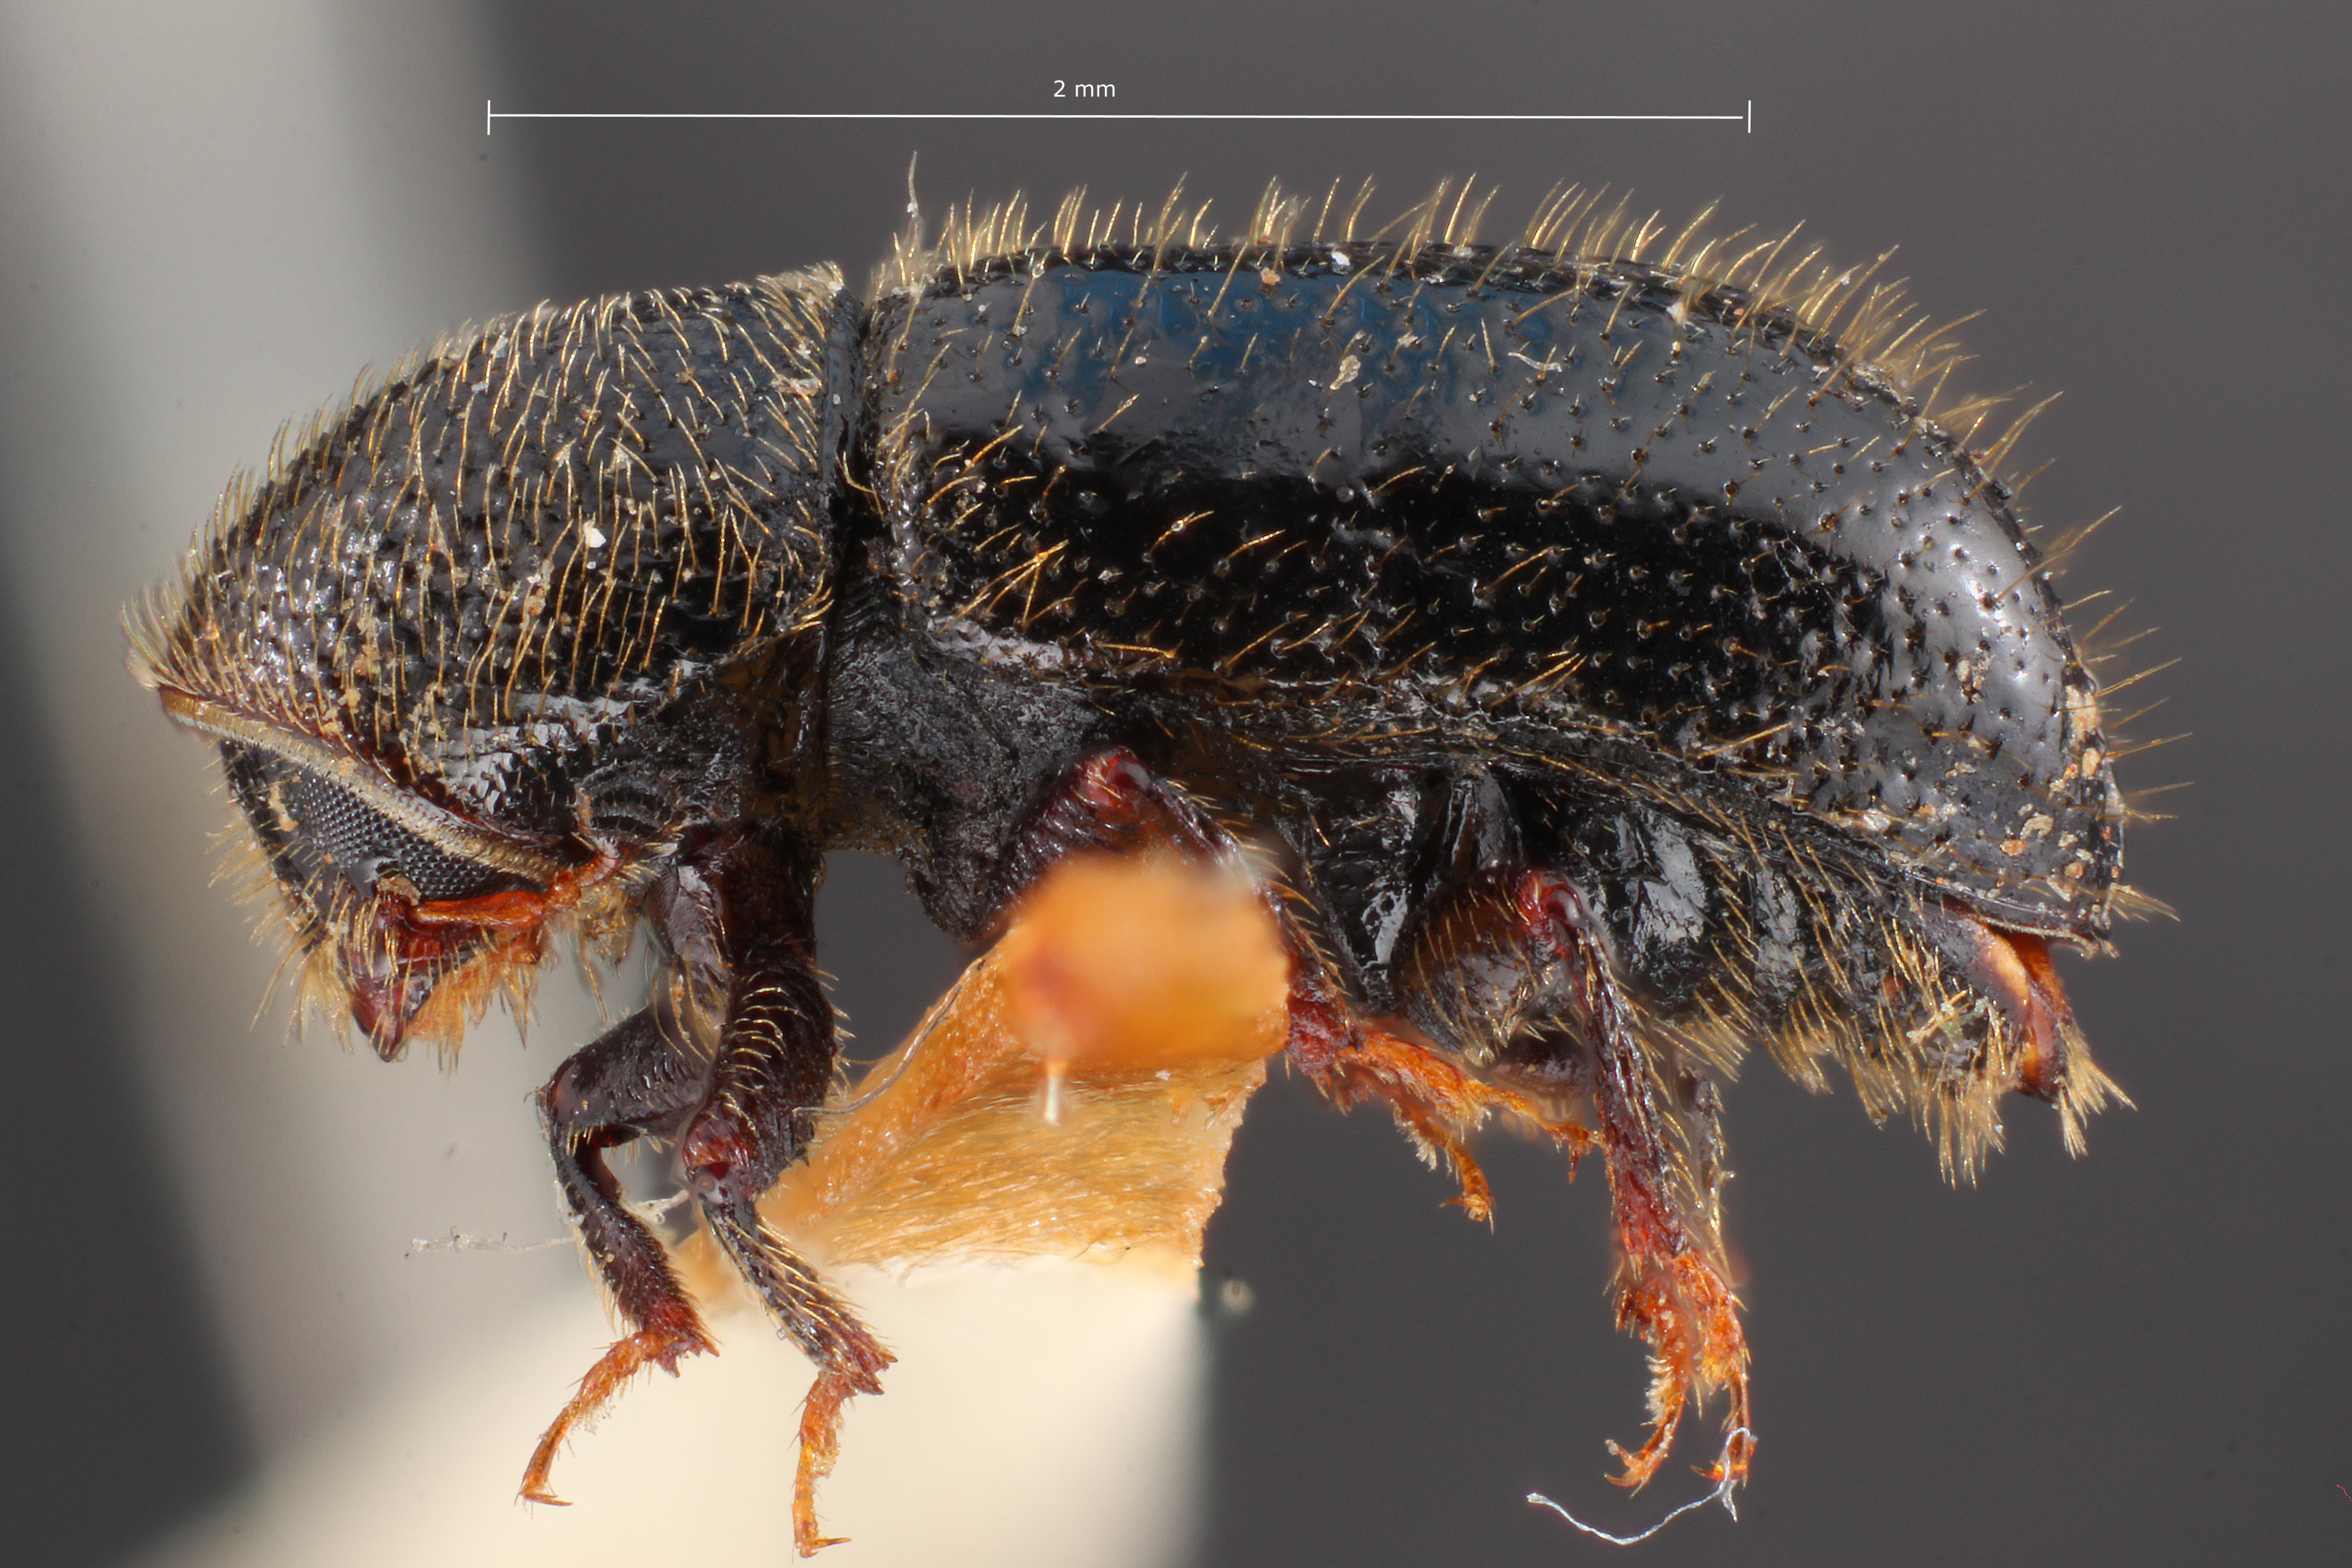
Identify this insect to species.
Conophthorus flexilis
